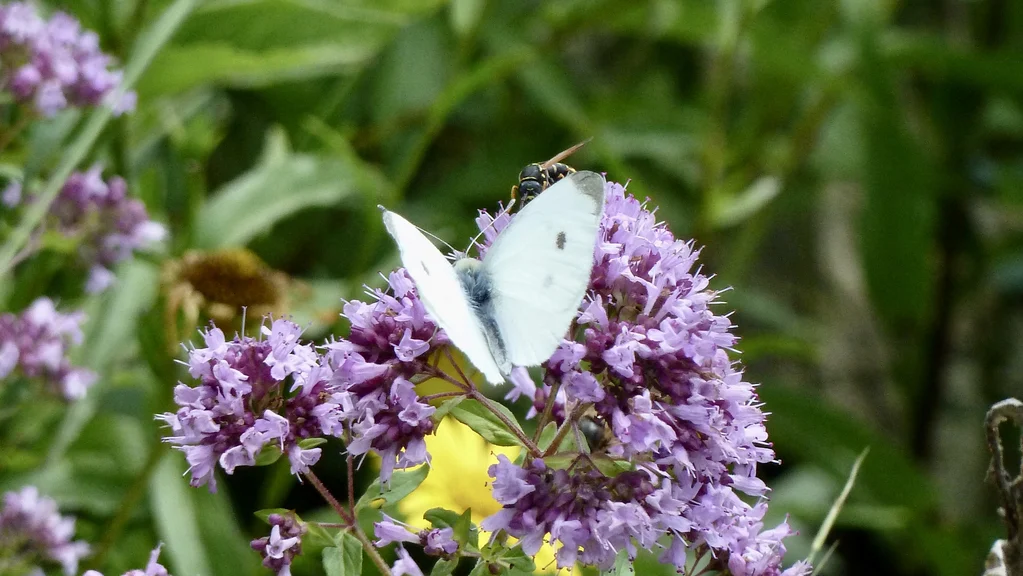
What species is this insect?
Pieris rapae
